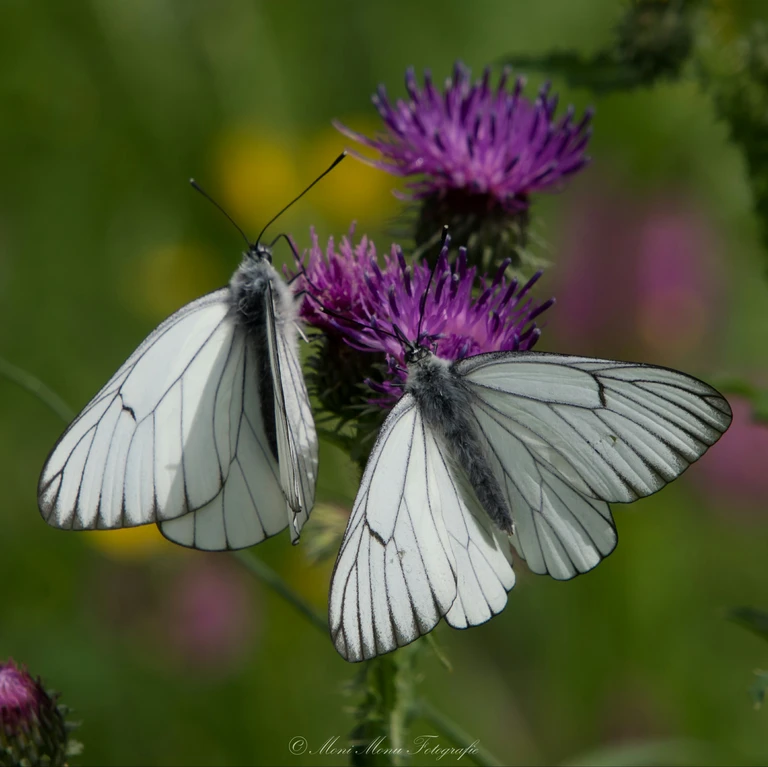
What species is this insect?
Aporia crataegi
